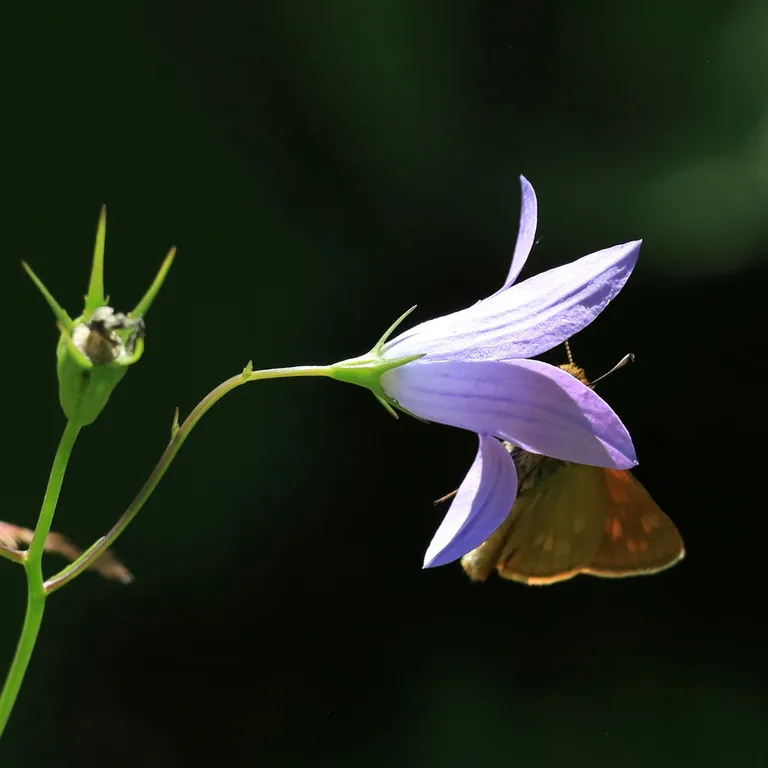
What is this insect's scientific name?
Ochlodes sylvanus (also Ochlodes venata)
